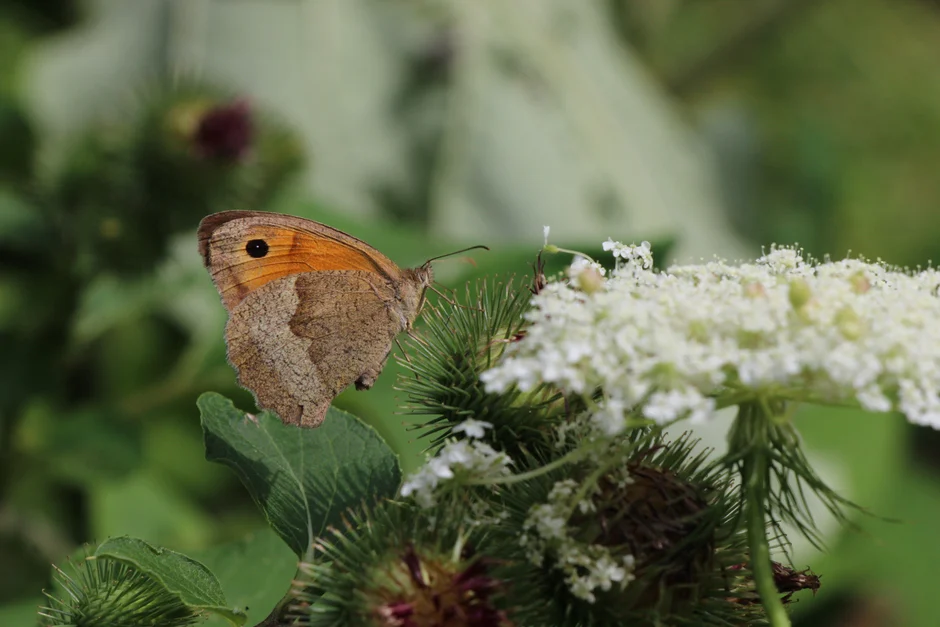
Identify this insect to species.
Maniola jurtina
